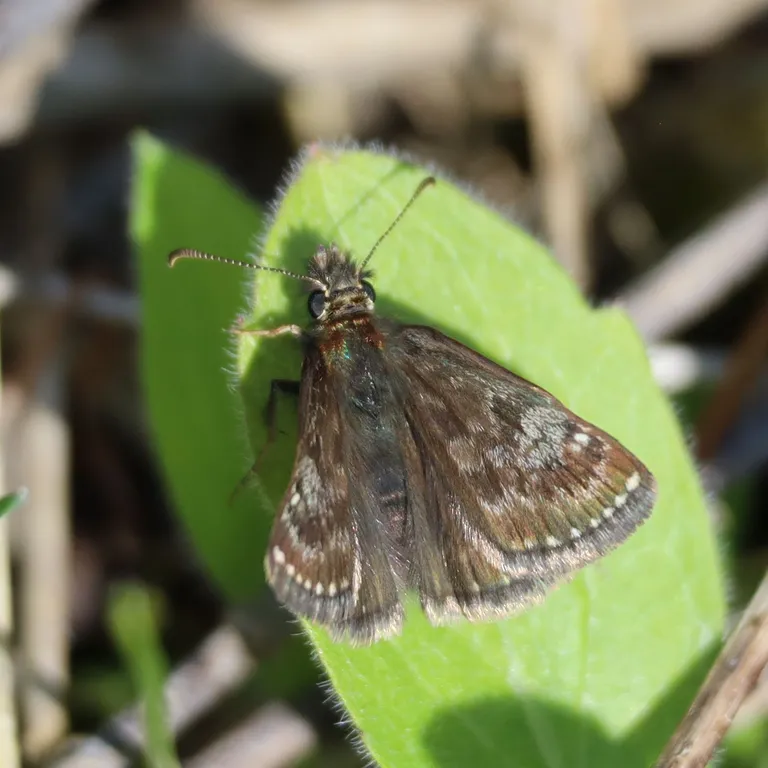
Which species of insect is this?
Erynnis tages
